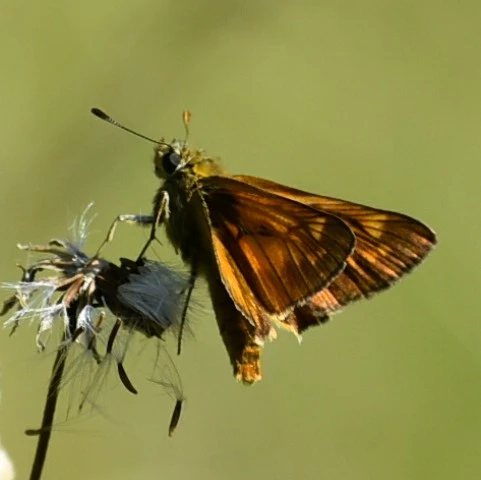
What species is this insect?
Ochlodes sylvanus (also Ochlodes venata)
